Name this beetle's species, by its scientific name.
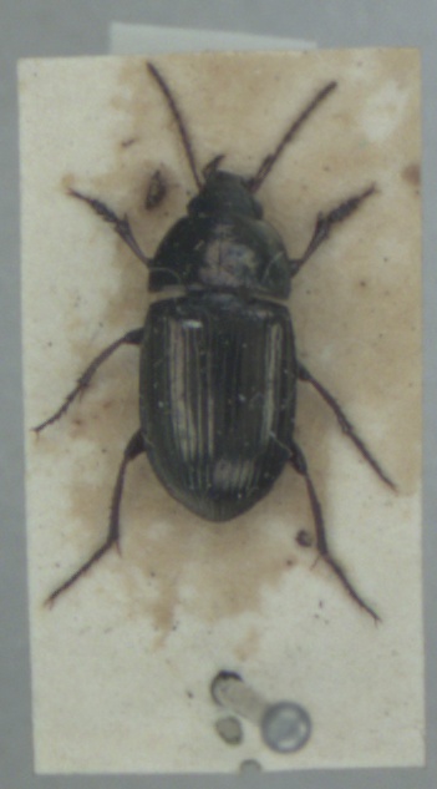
Amara lunicollis
